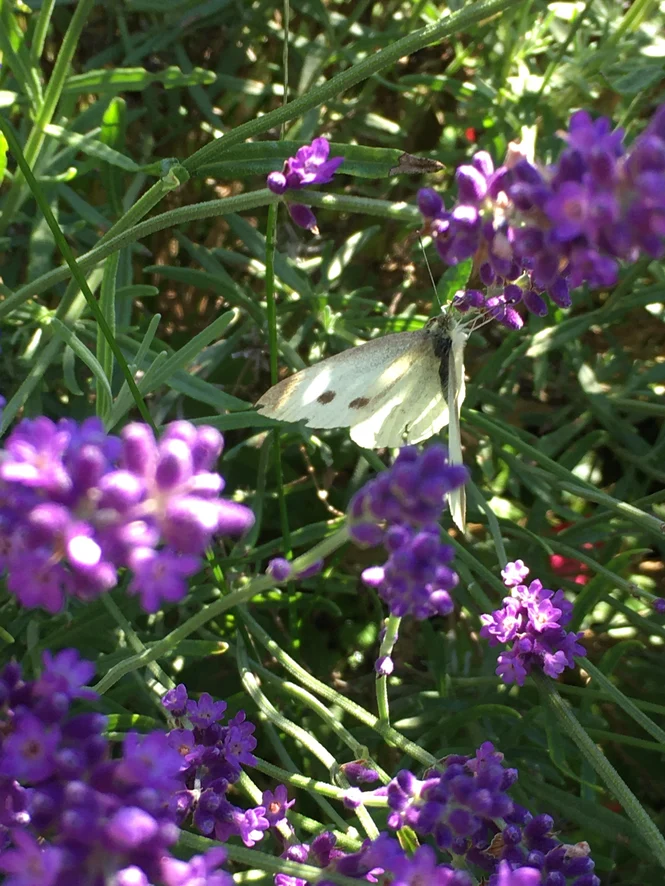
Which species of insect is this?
Pieris rapae
